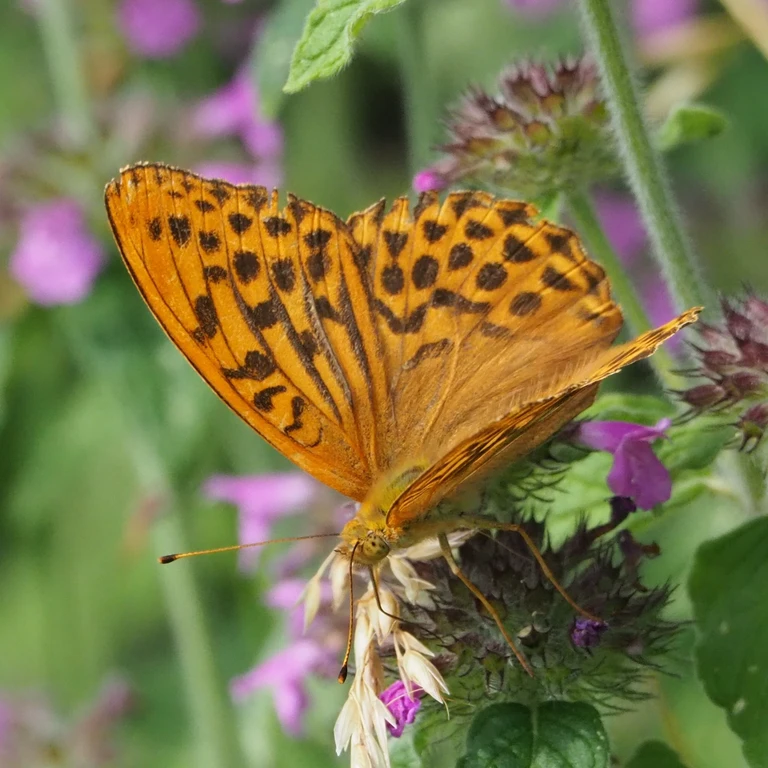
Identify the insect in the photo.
Argynnis paphia
